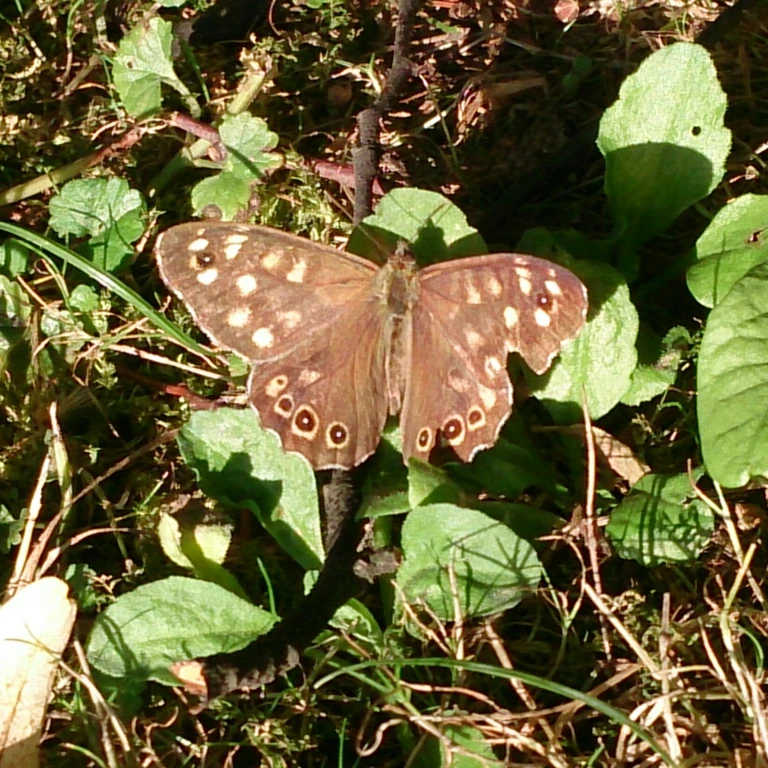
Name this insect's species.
Pararge aegeria
